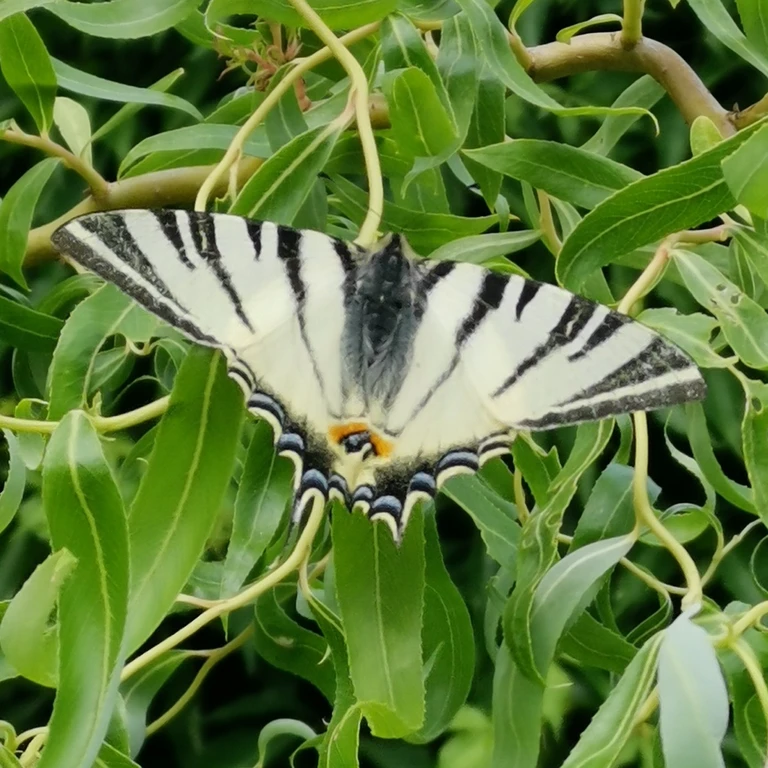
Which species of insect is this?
Iphiclides podalirius
